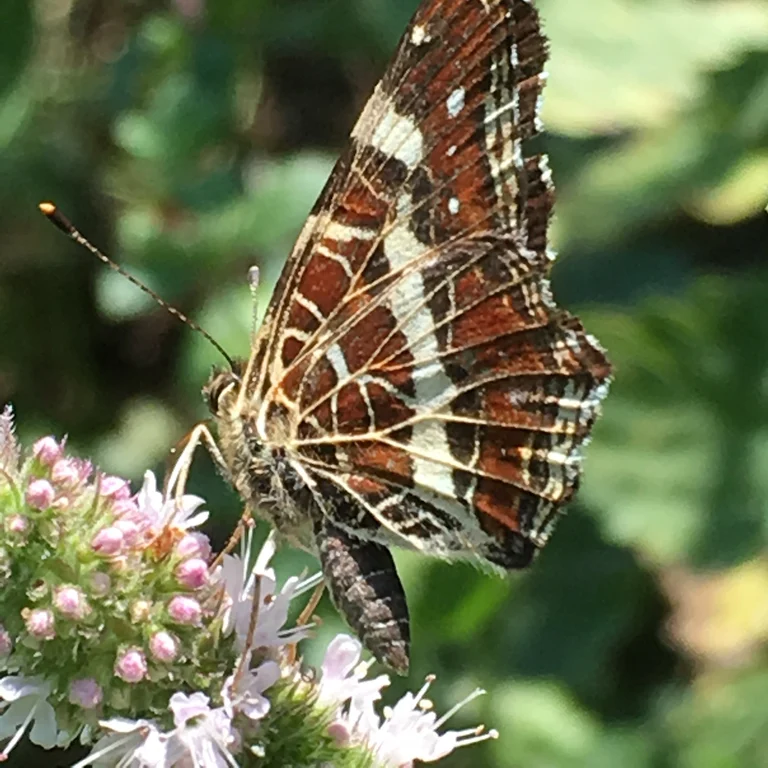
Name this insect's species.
Araschnia levana
